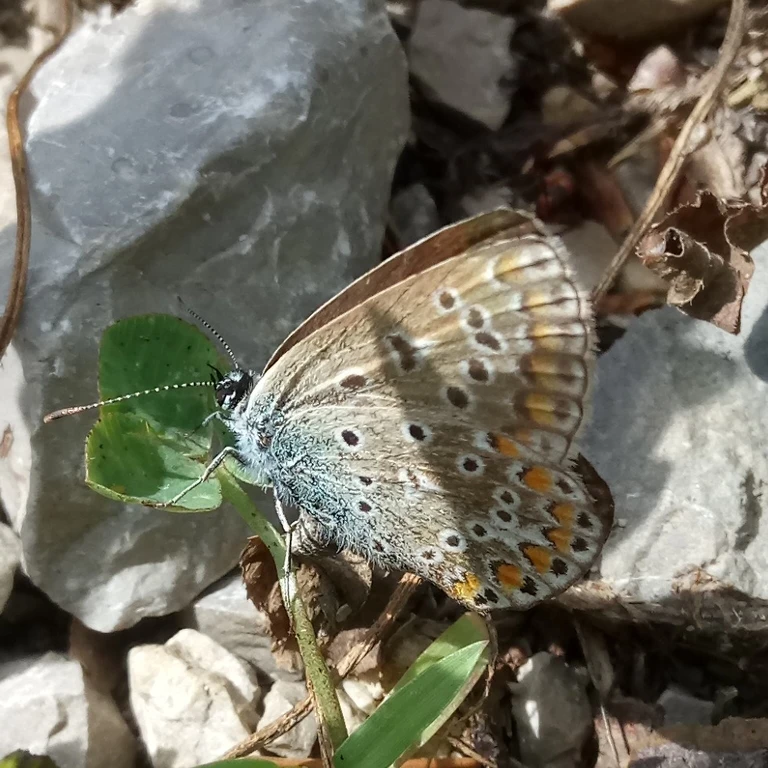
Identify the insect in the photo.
Polyommatus icarus
